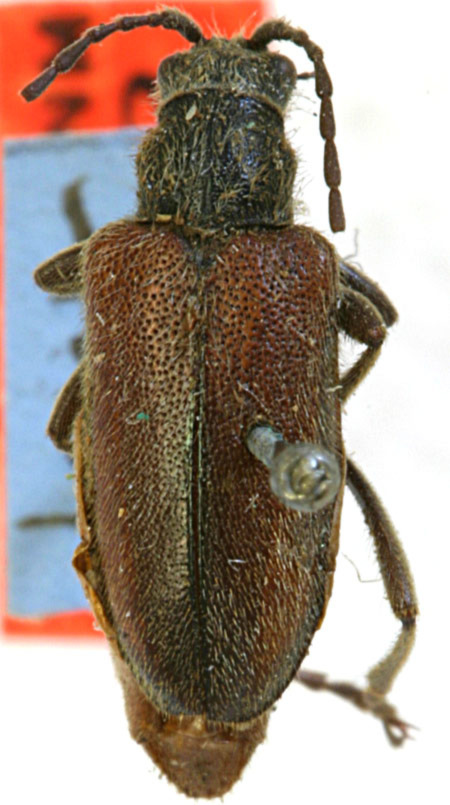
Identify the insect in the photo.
Brachysomida robustula (also Brachysomida californica)
